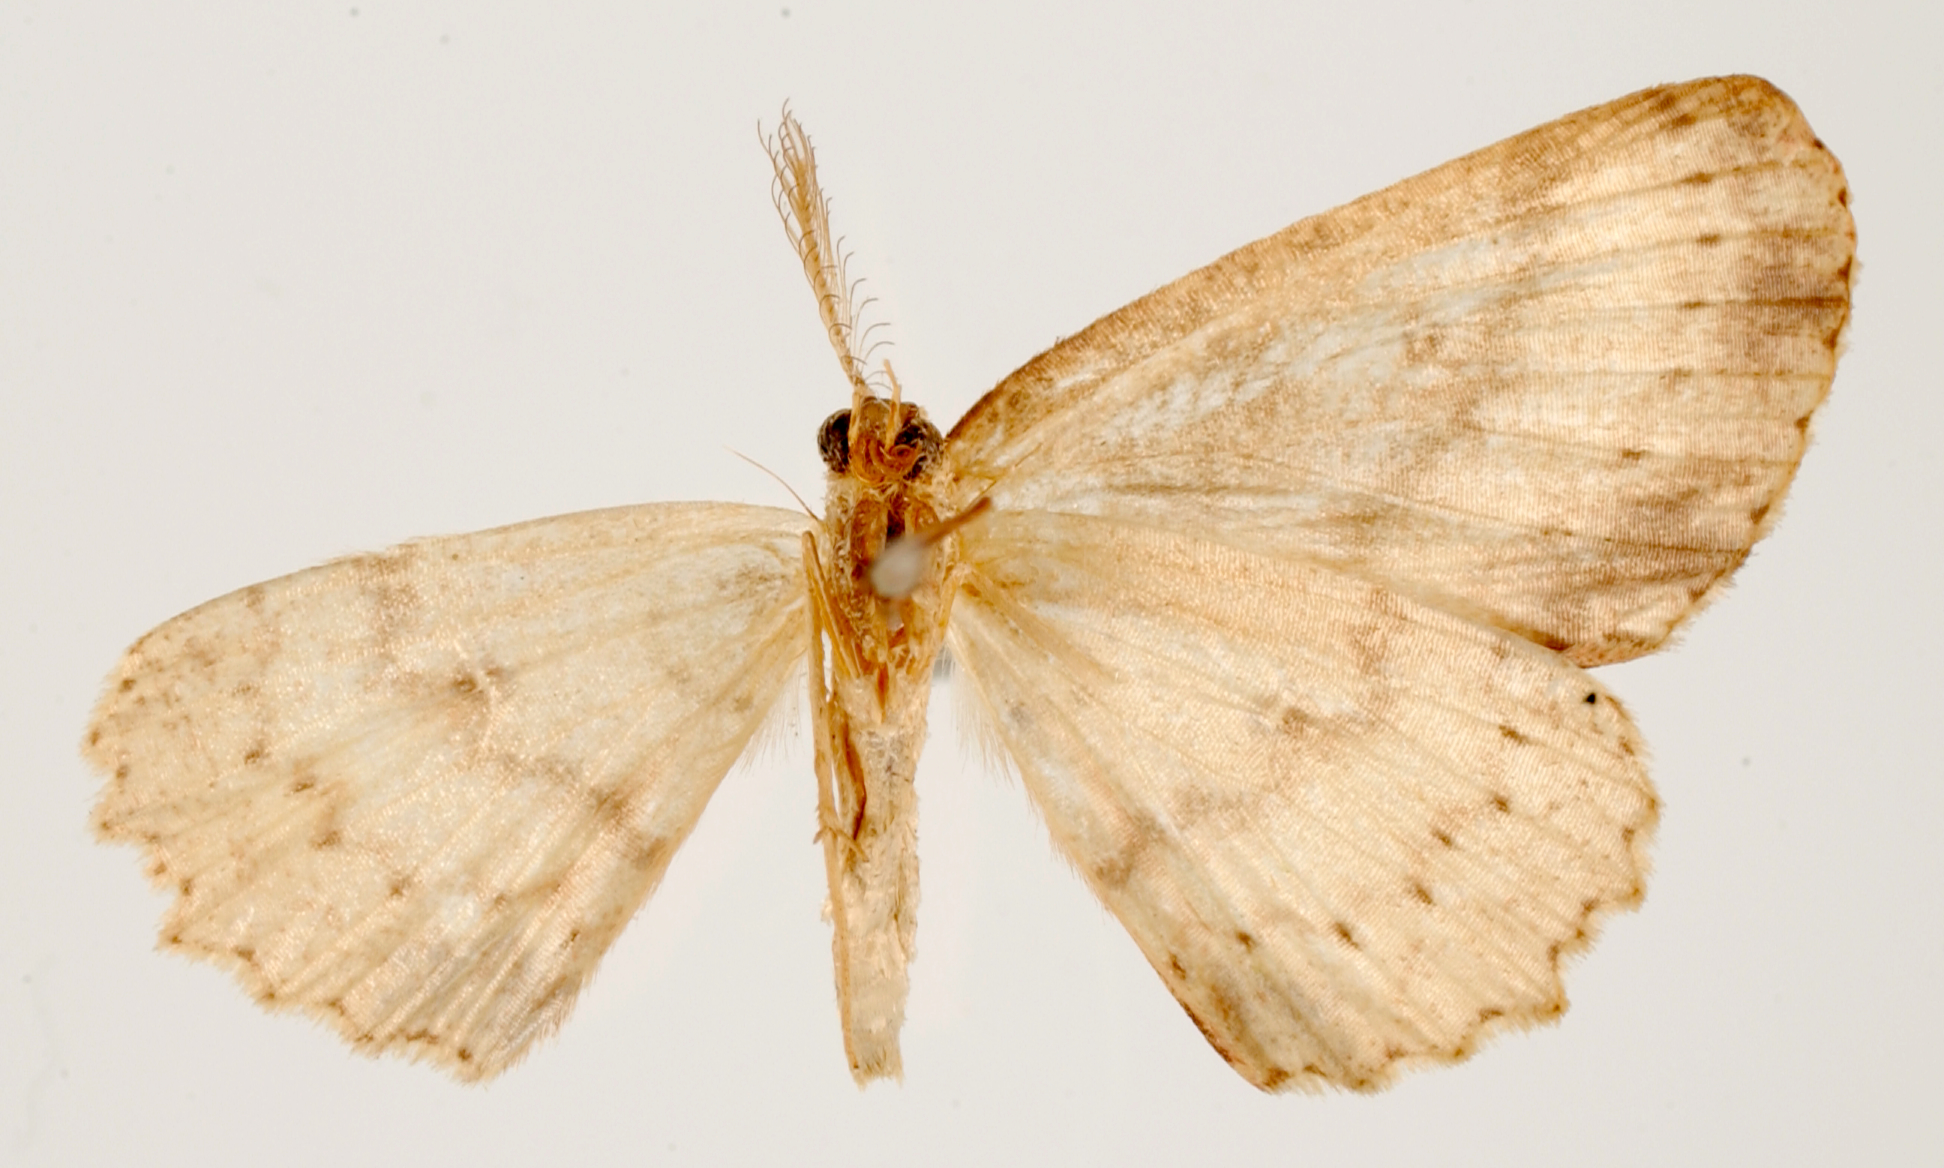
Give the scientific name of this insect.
Anisodes sordida
